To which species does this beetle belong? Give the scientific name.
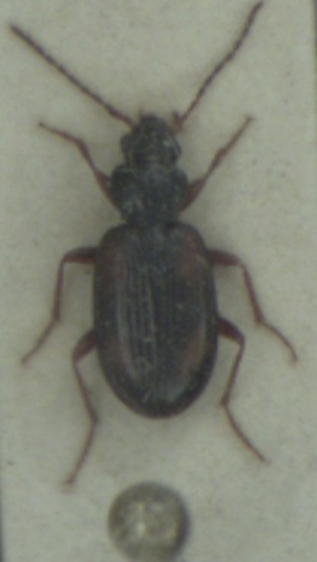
Bembidion tetracolum
